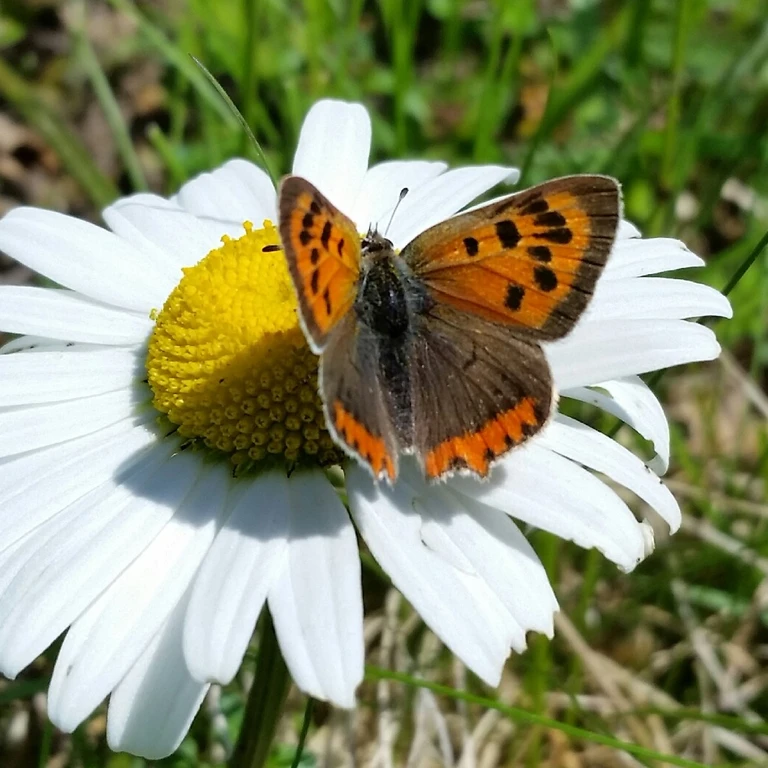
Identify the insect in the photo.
Lycaena phlaeas
